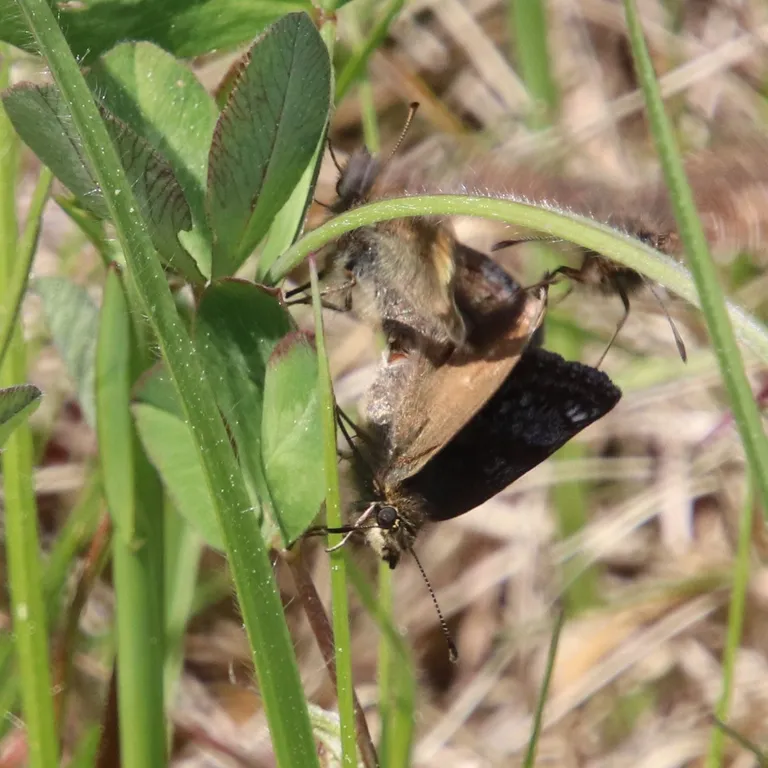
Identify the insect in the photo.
Erynnis tages
